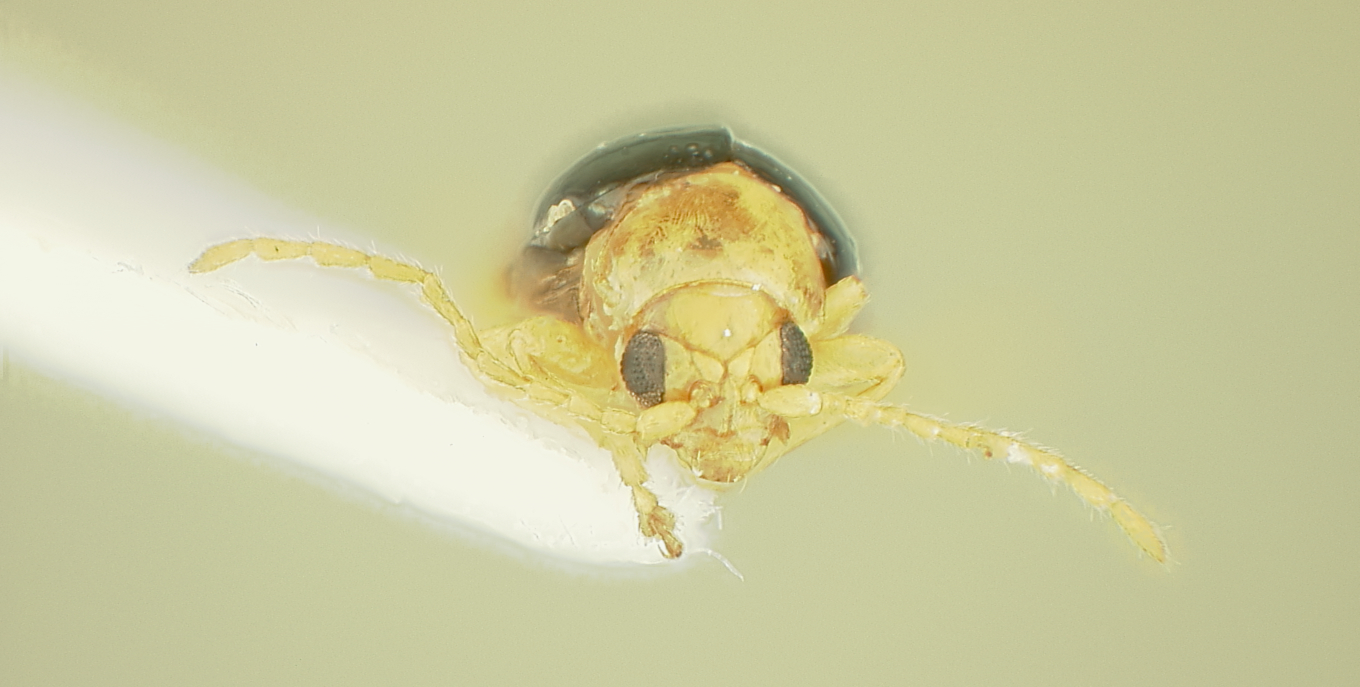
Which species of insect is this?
Aphthona mude
